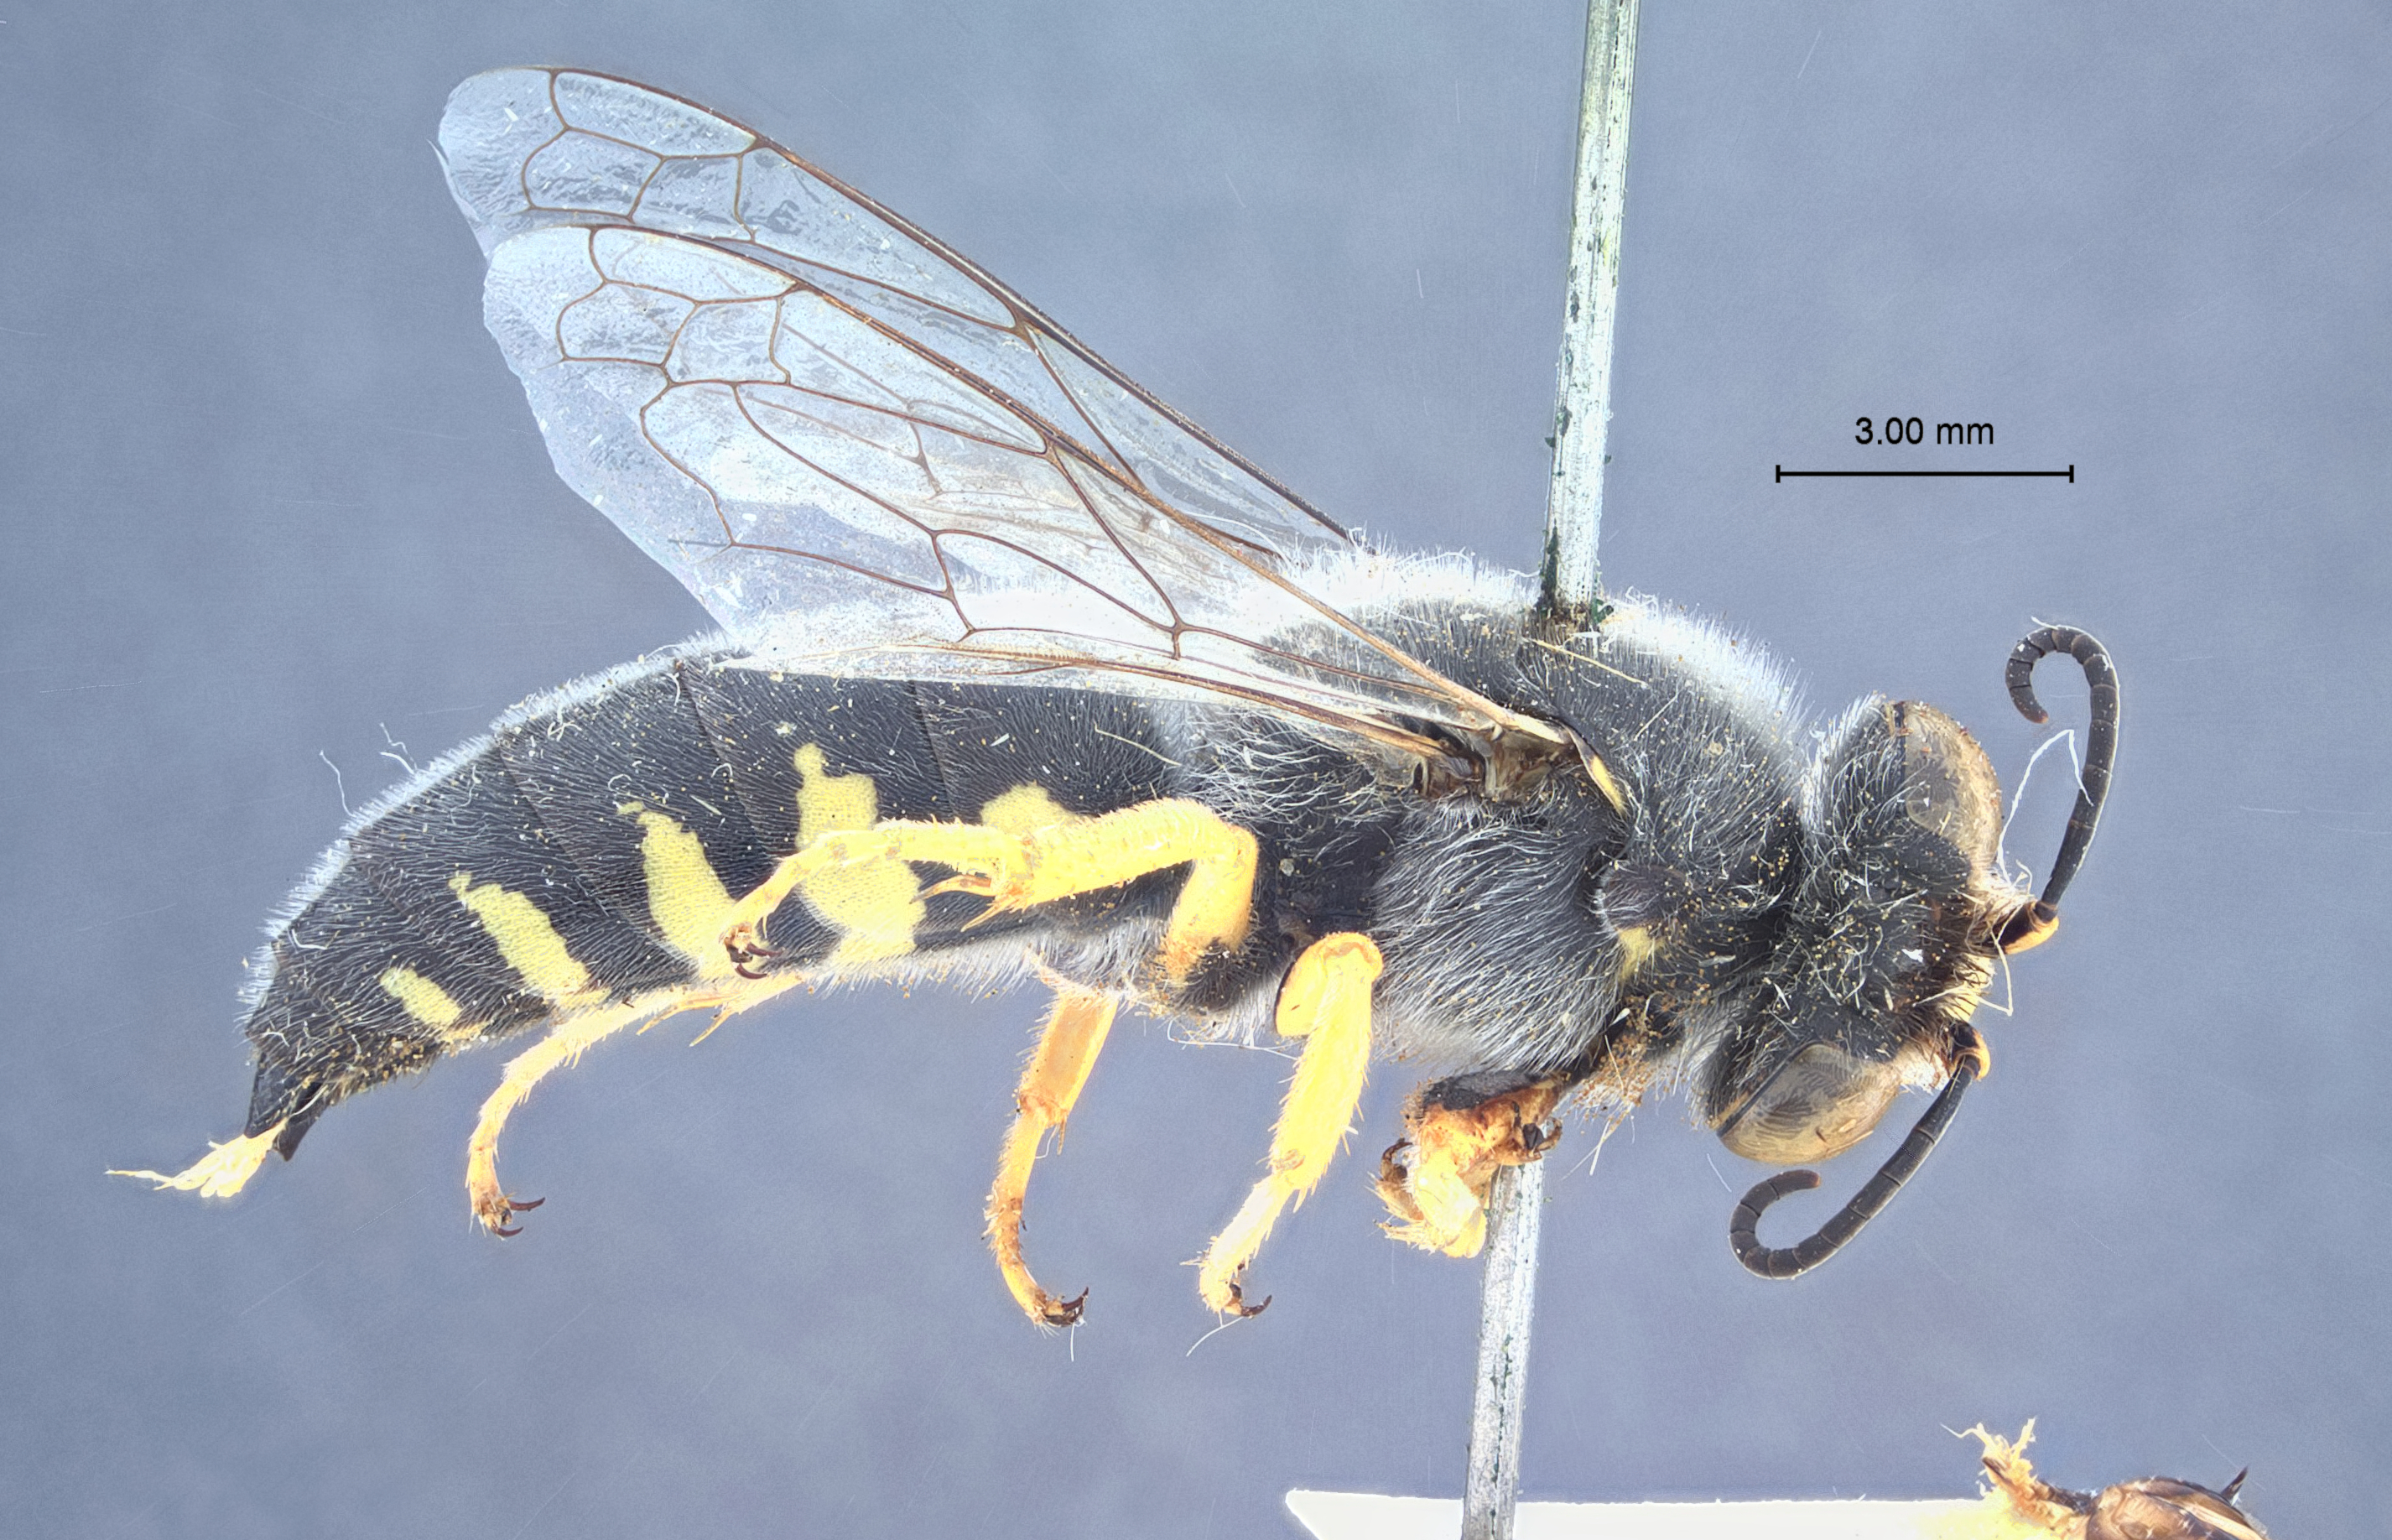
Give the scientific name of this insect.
Bembix hinei
